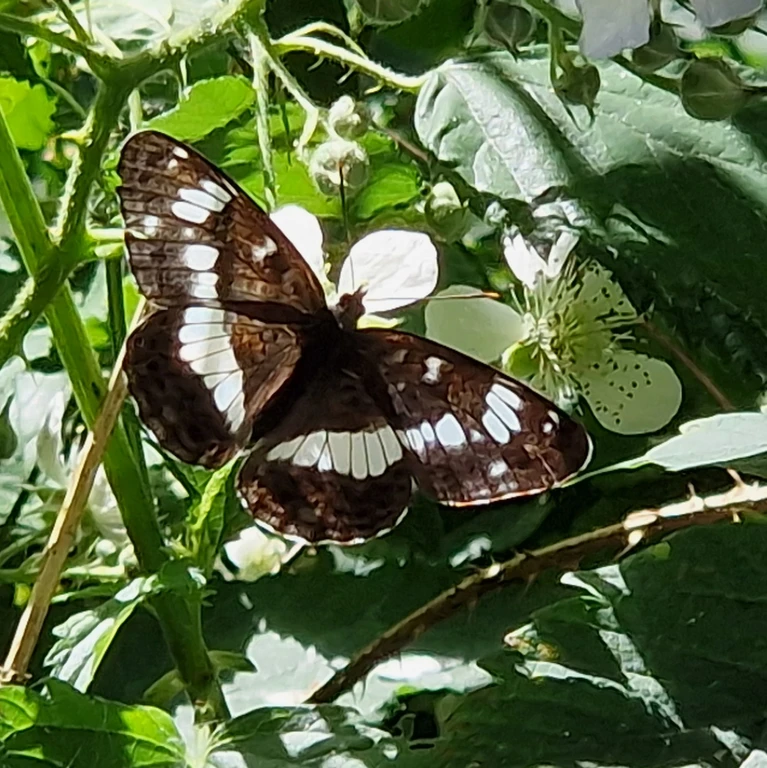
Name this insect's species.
Limenitis camilla (also Ladoga camilla)
